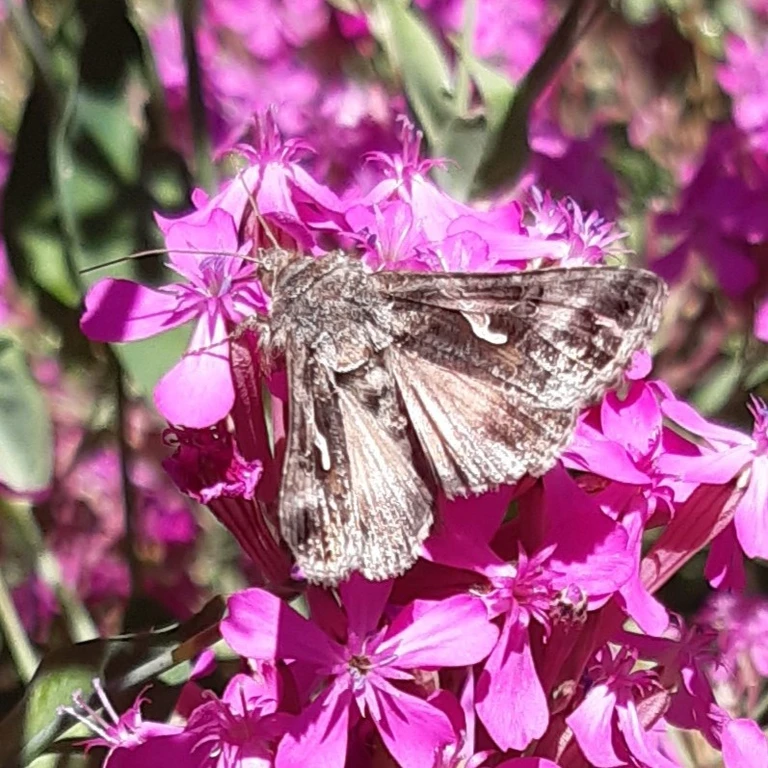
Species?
Autographa gamma
